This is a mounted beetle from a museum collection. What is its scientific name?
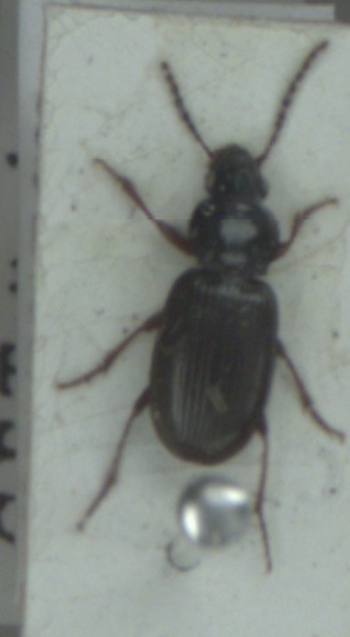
Pterostichus strenuus
